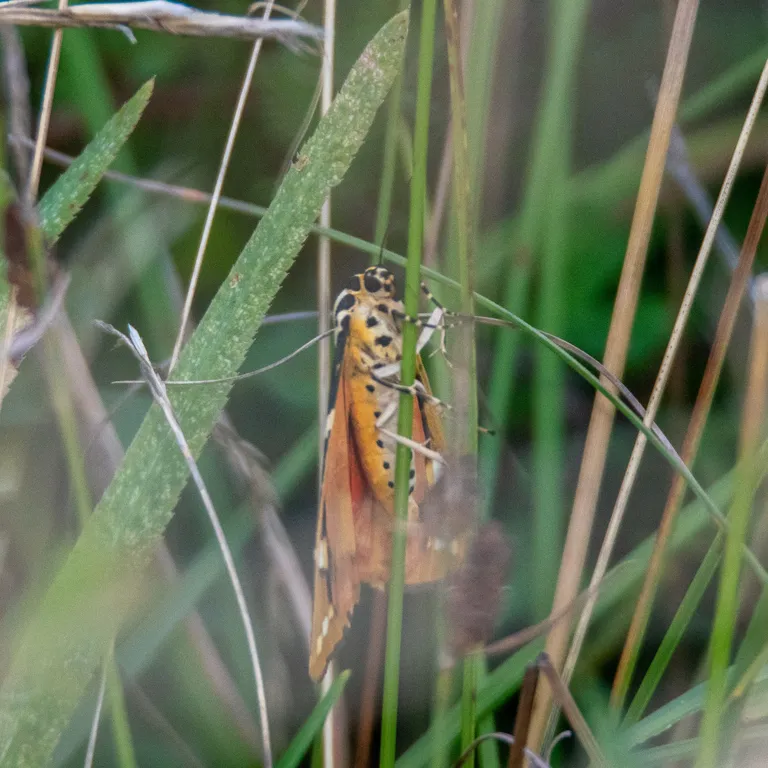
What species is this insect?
Euplagia quadripunctaria
